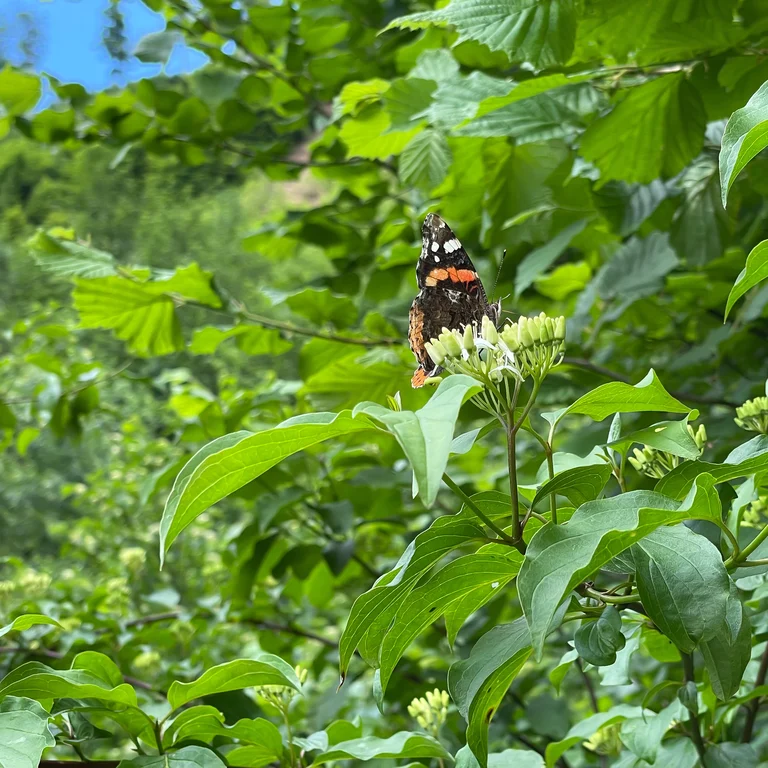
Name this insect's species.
Vanessa atalanta
